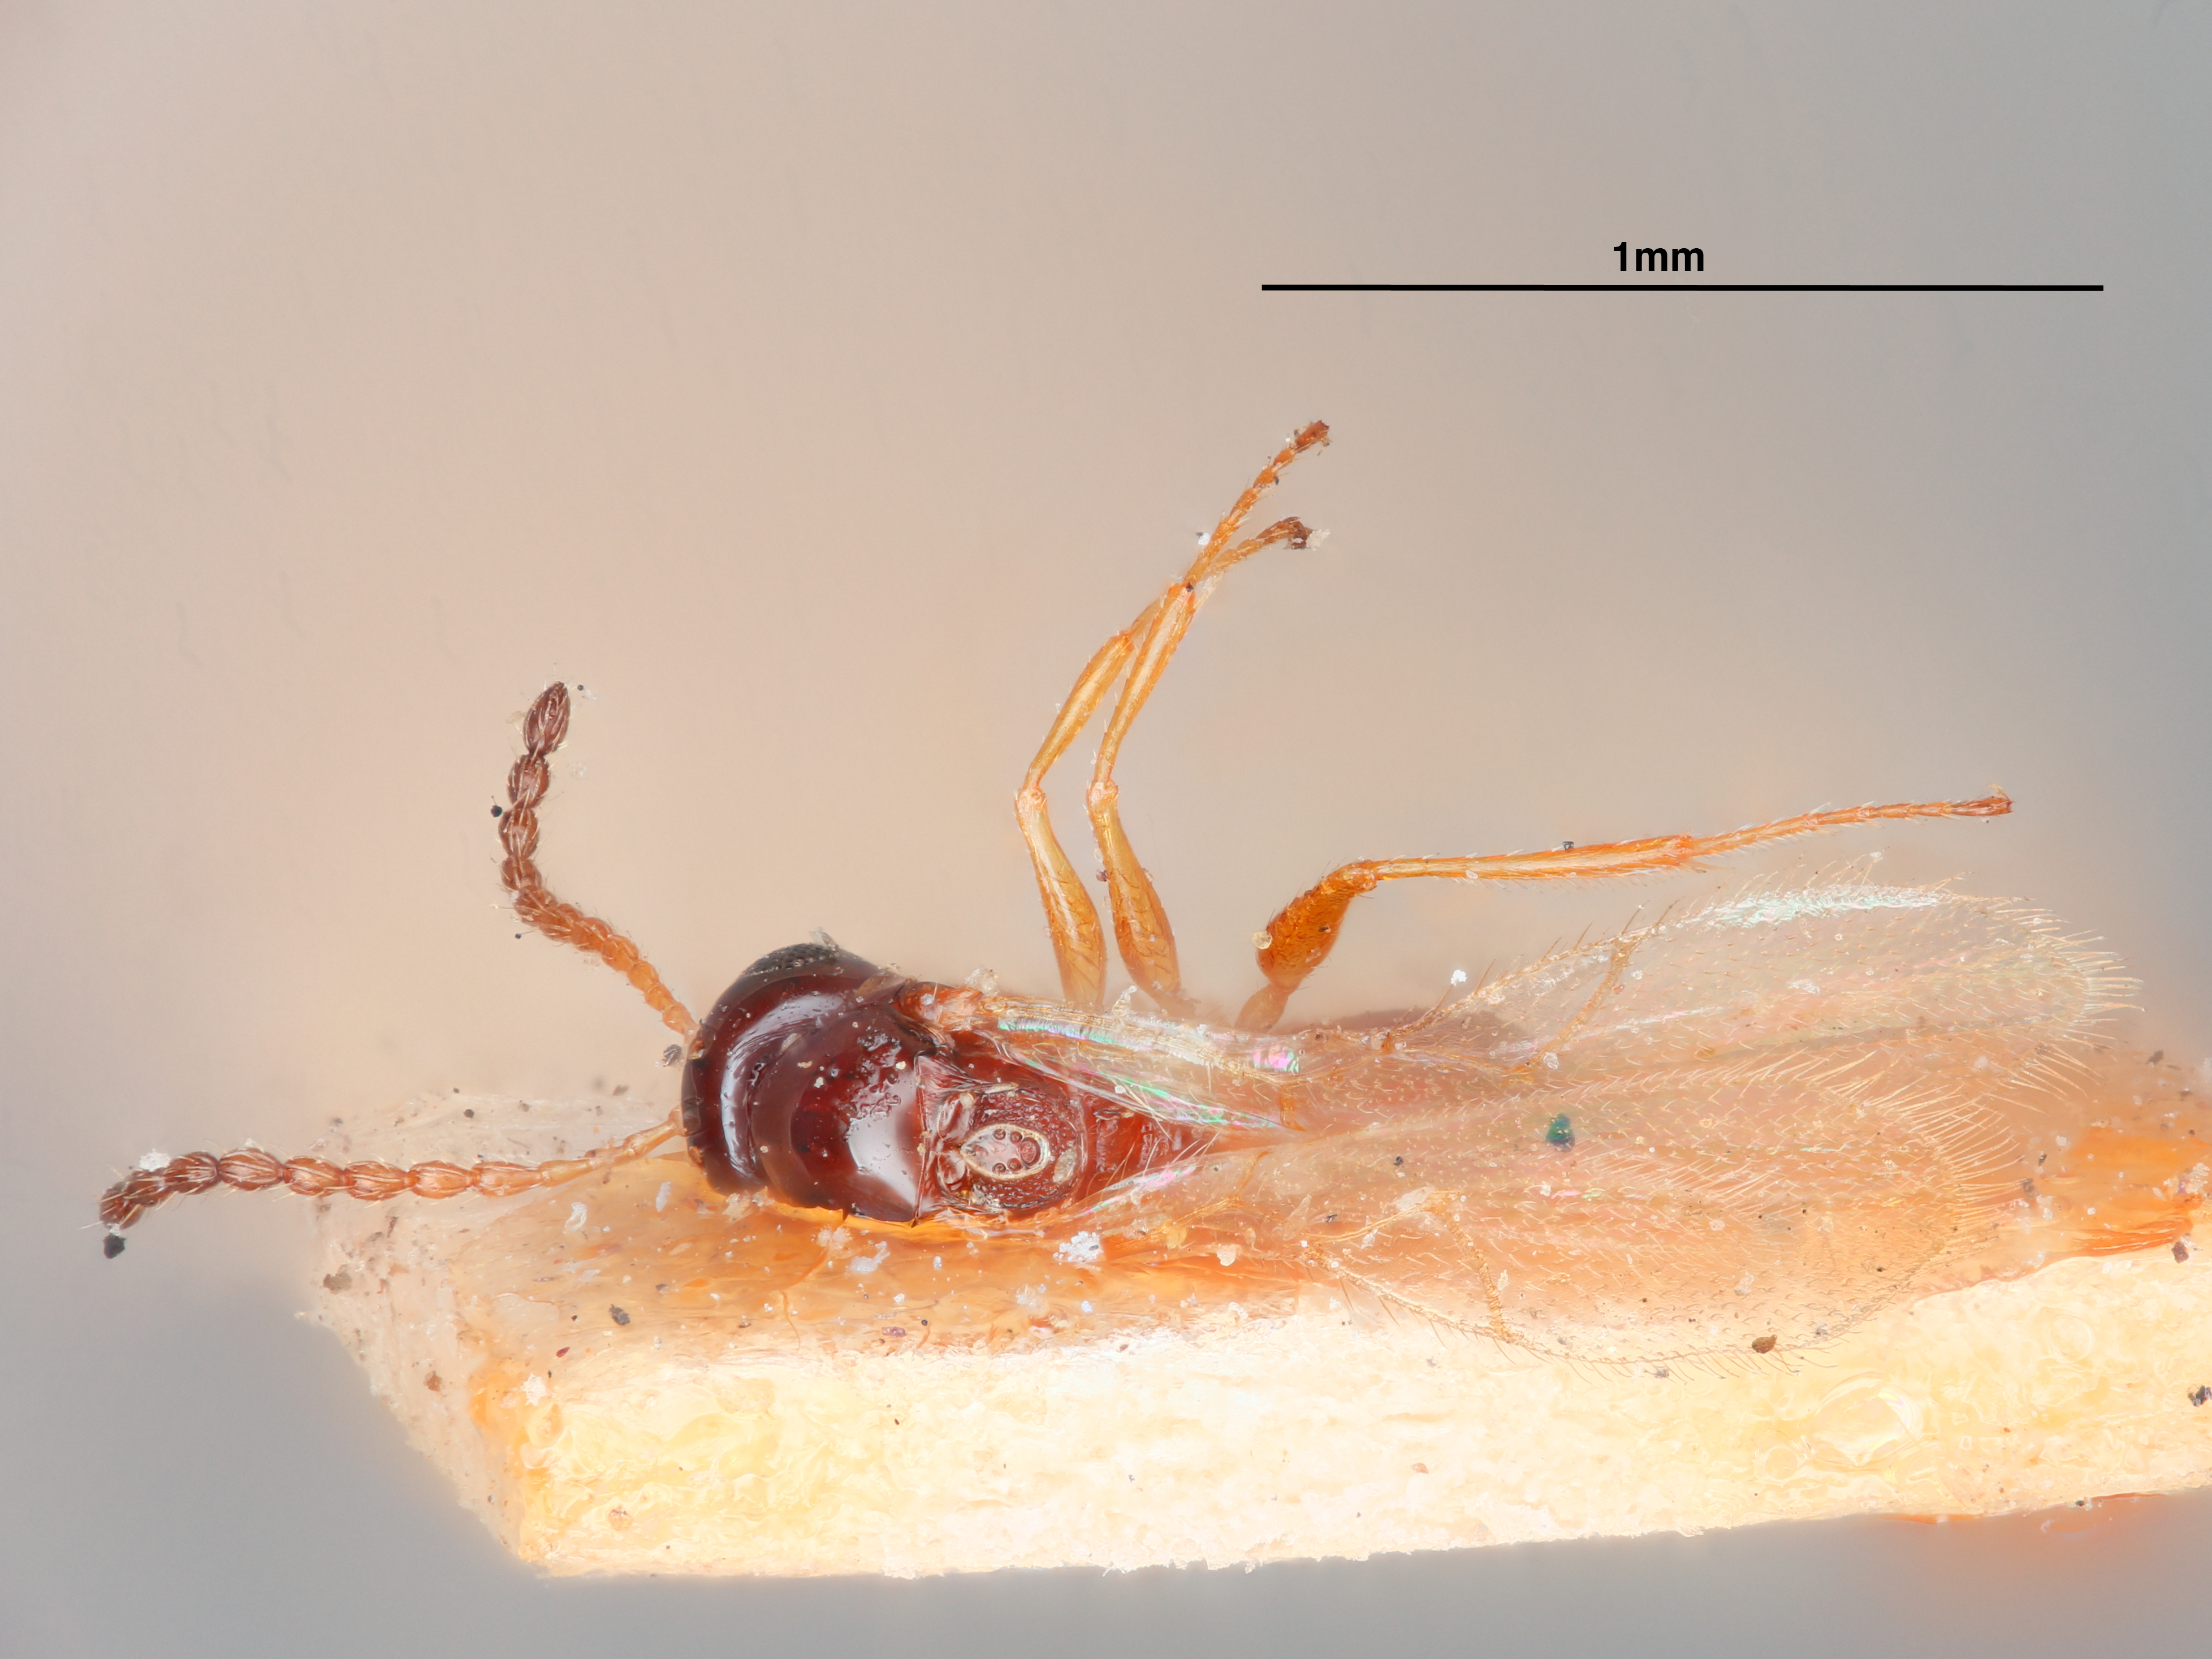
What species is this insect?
Dimicrostrophis xystiformis
